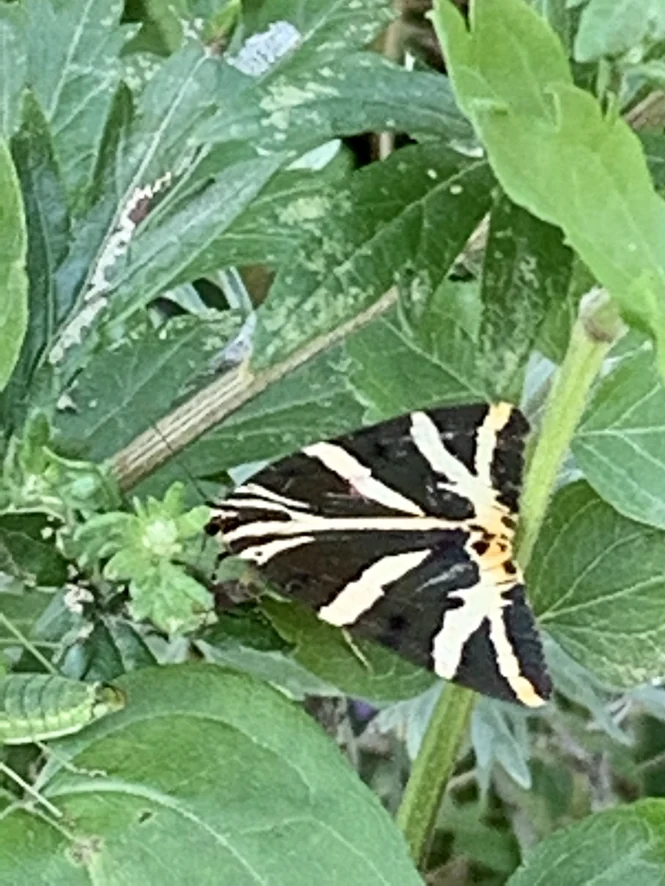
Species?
Euplagia quadripunctaria
